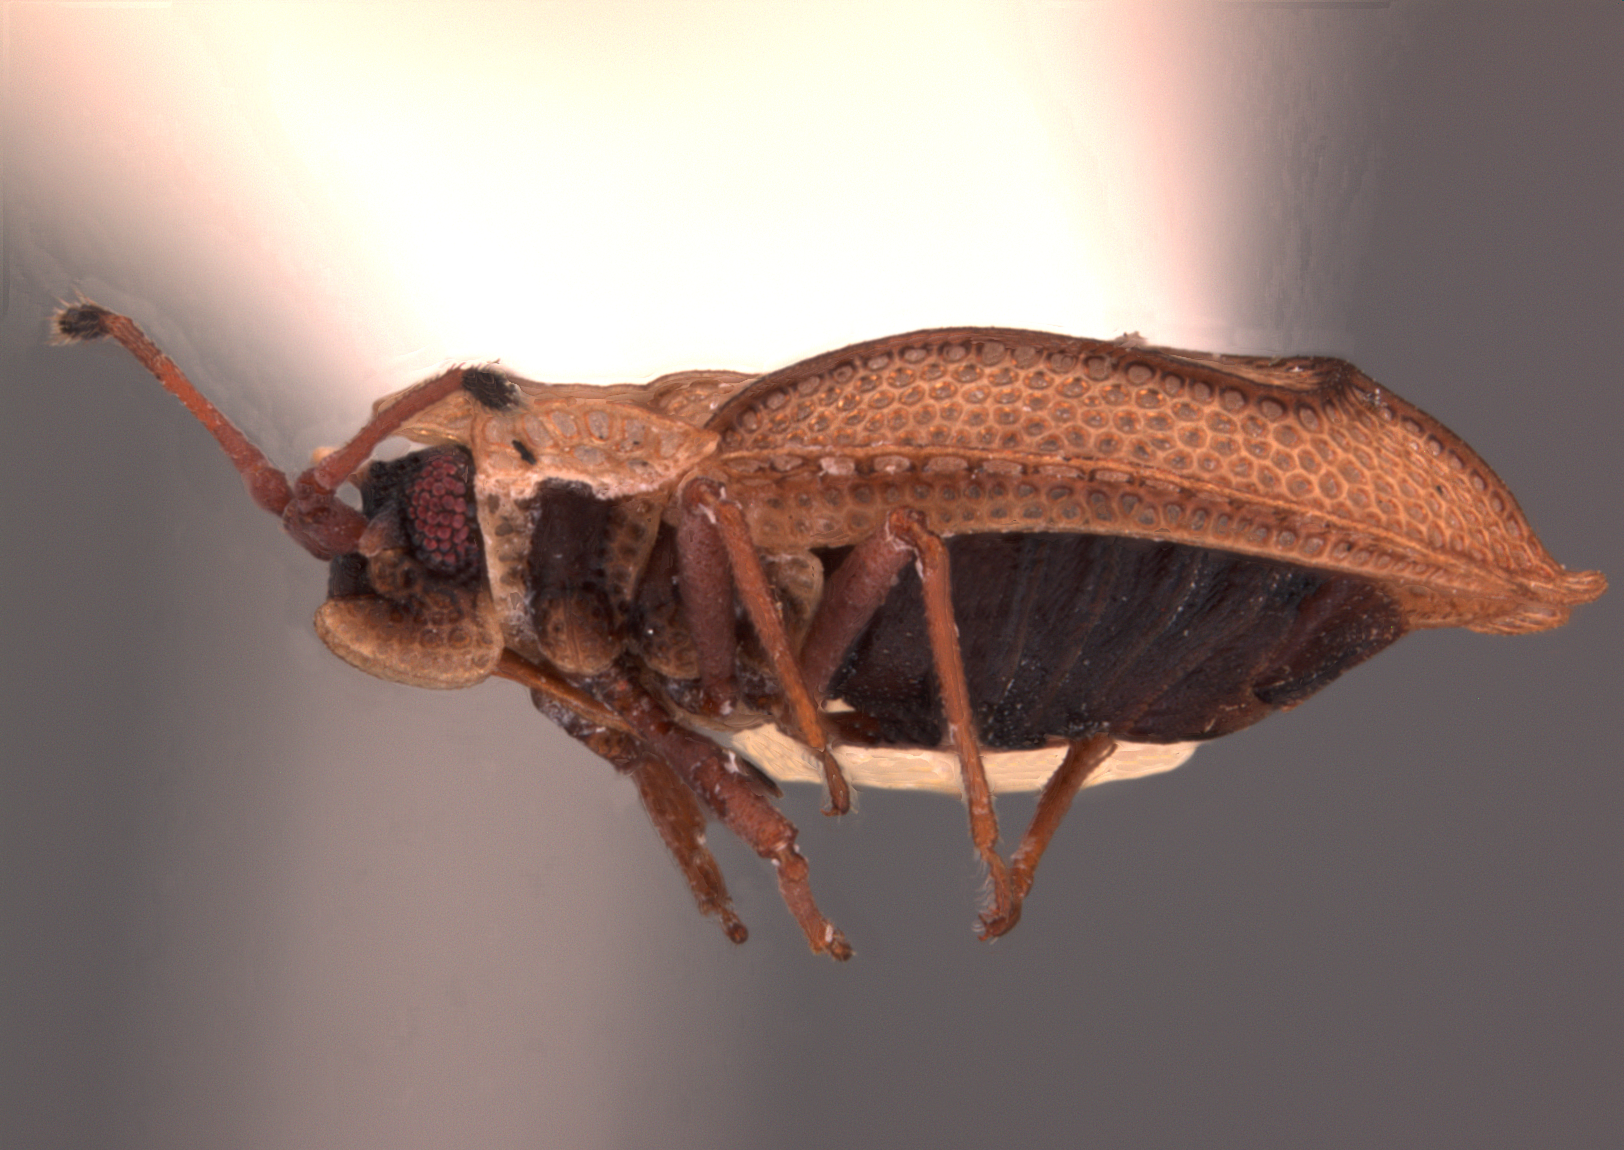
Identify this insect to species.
Acalypta ruhoffae
